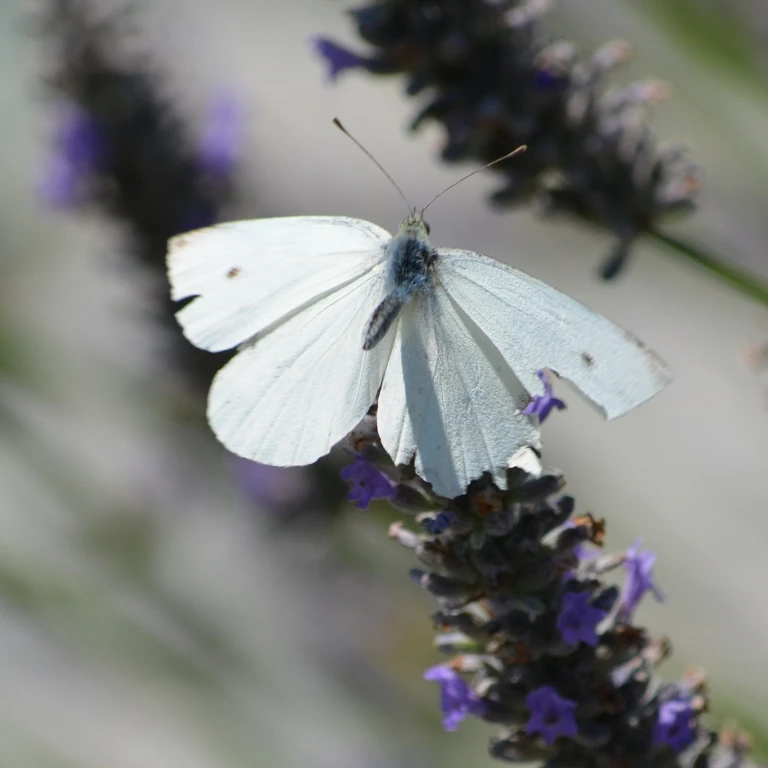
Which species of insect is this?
Pieris rapae
